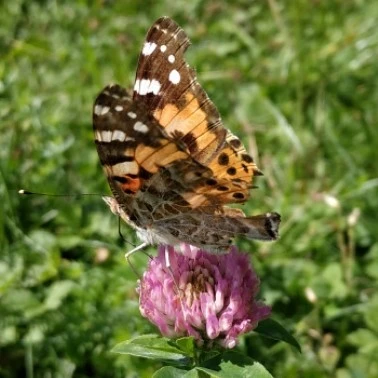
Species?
Vanessa cardui
